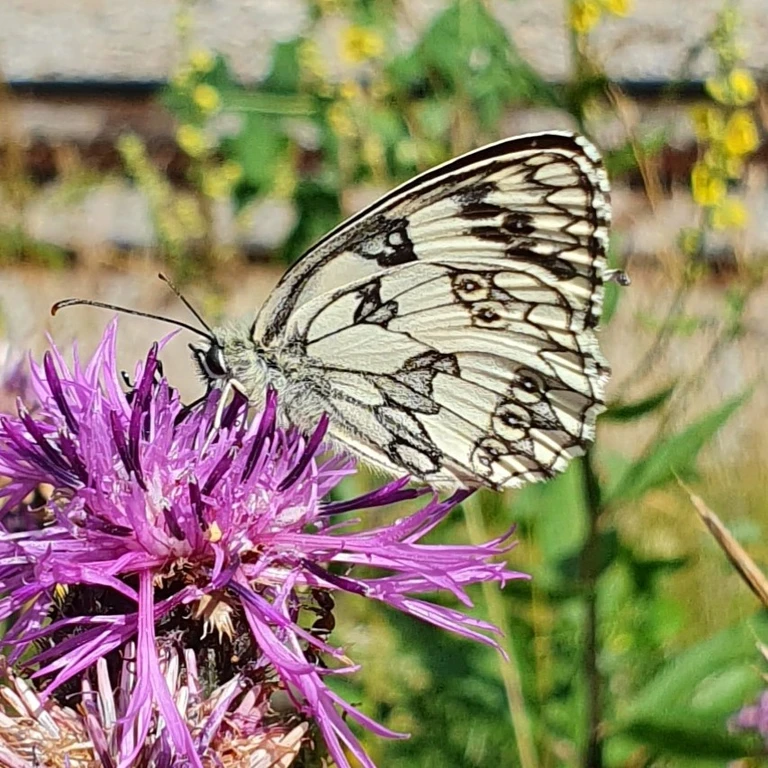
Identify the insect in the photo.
Melanargia galathea
